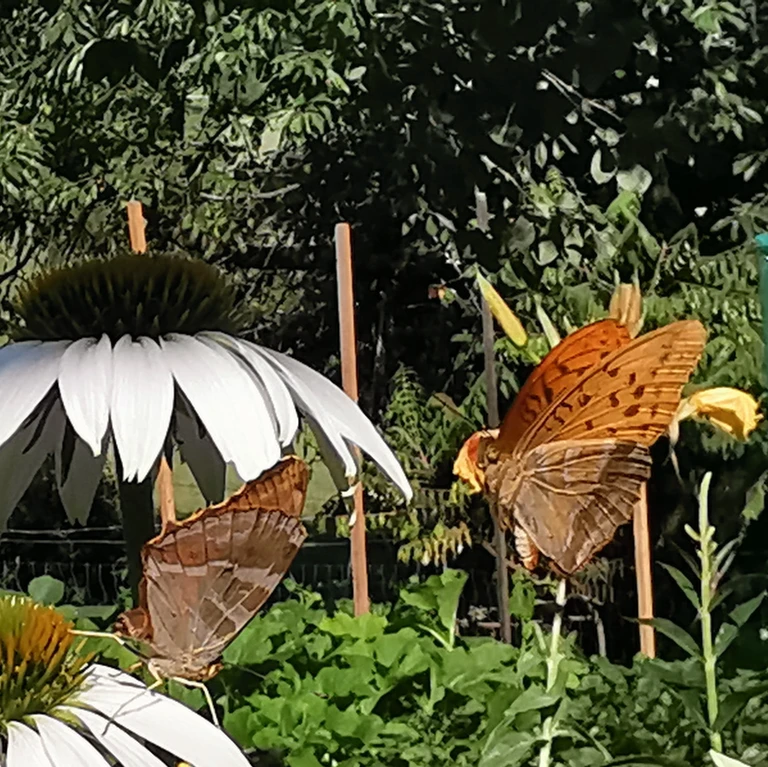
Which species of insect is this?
Argynnis paphia
